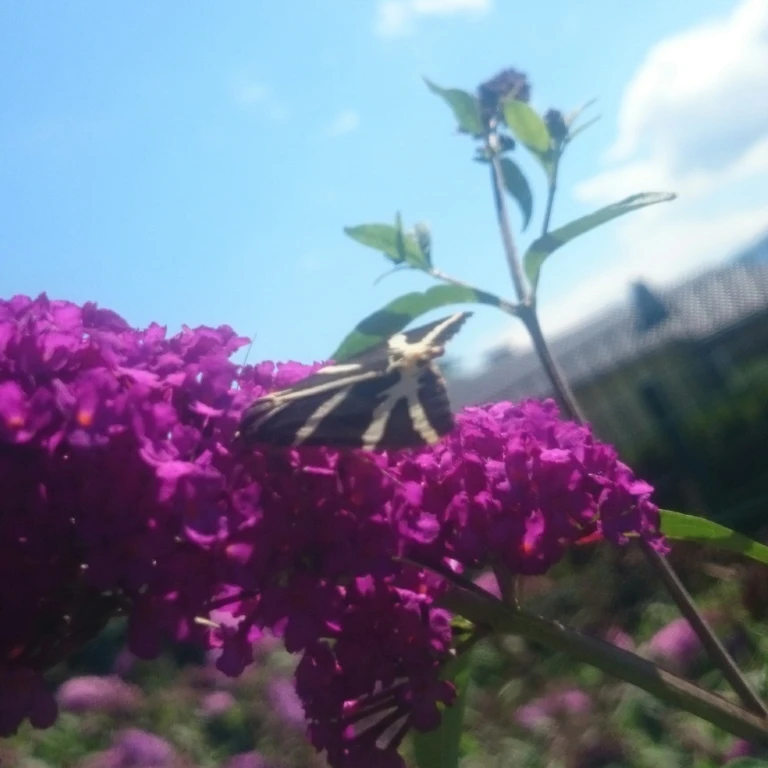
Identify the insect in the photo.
Euplagia quadripunctaria
